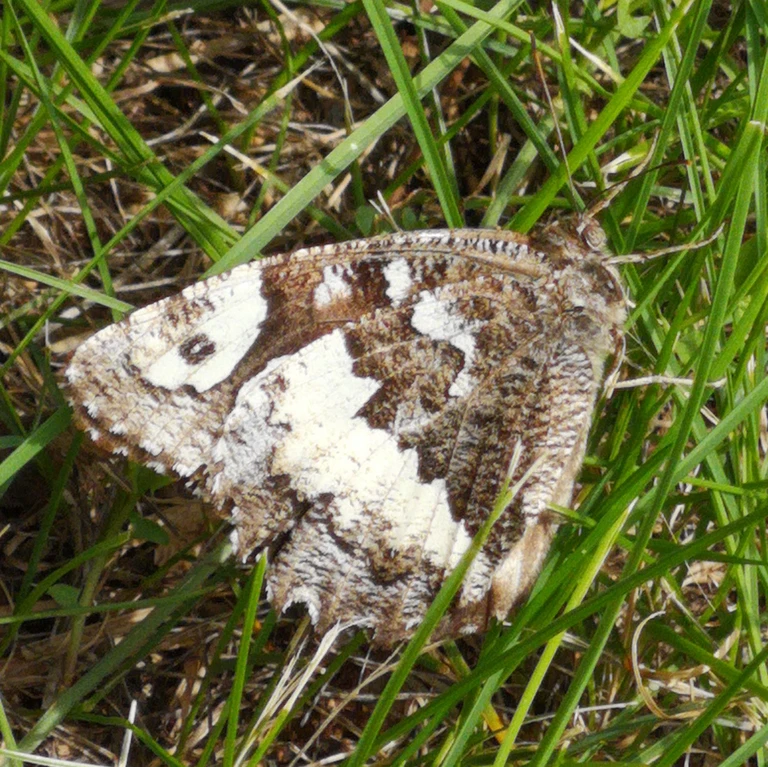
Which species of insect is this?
Brintesia circe
